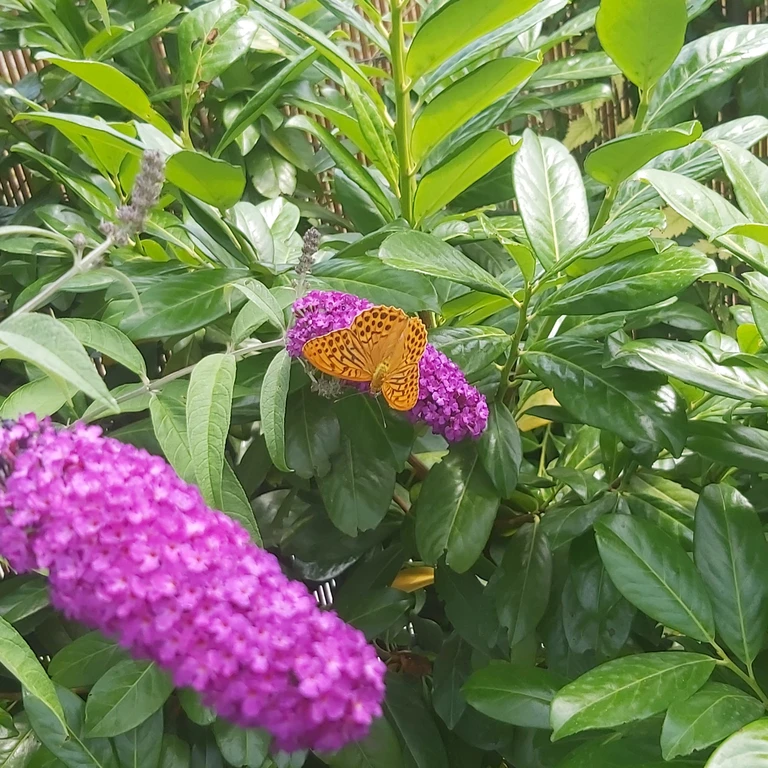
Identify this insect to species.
Argynnis paphia
